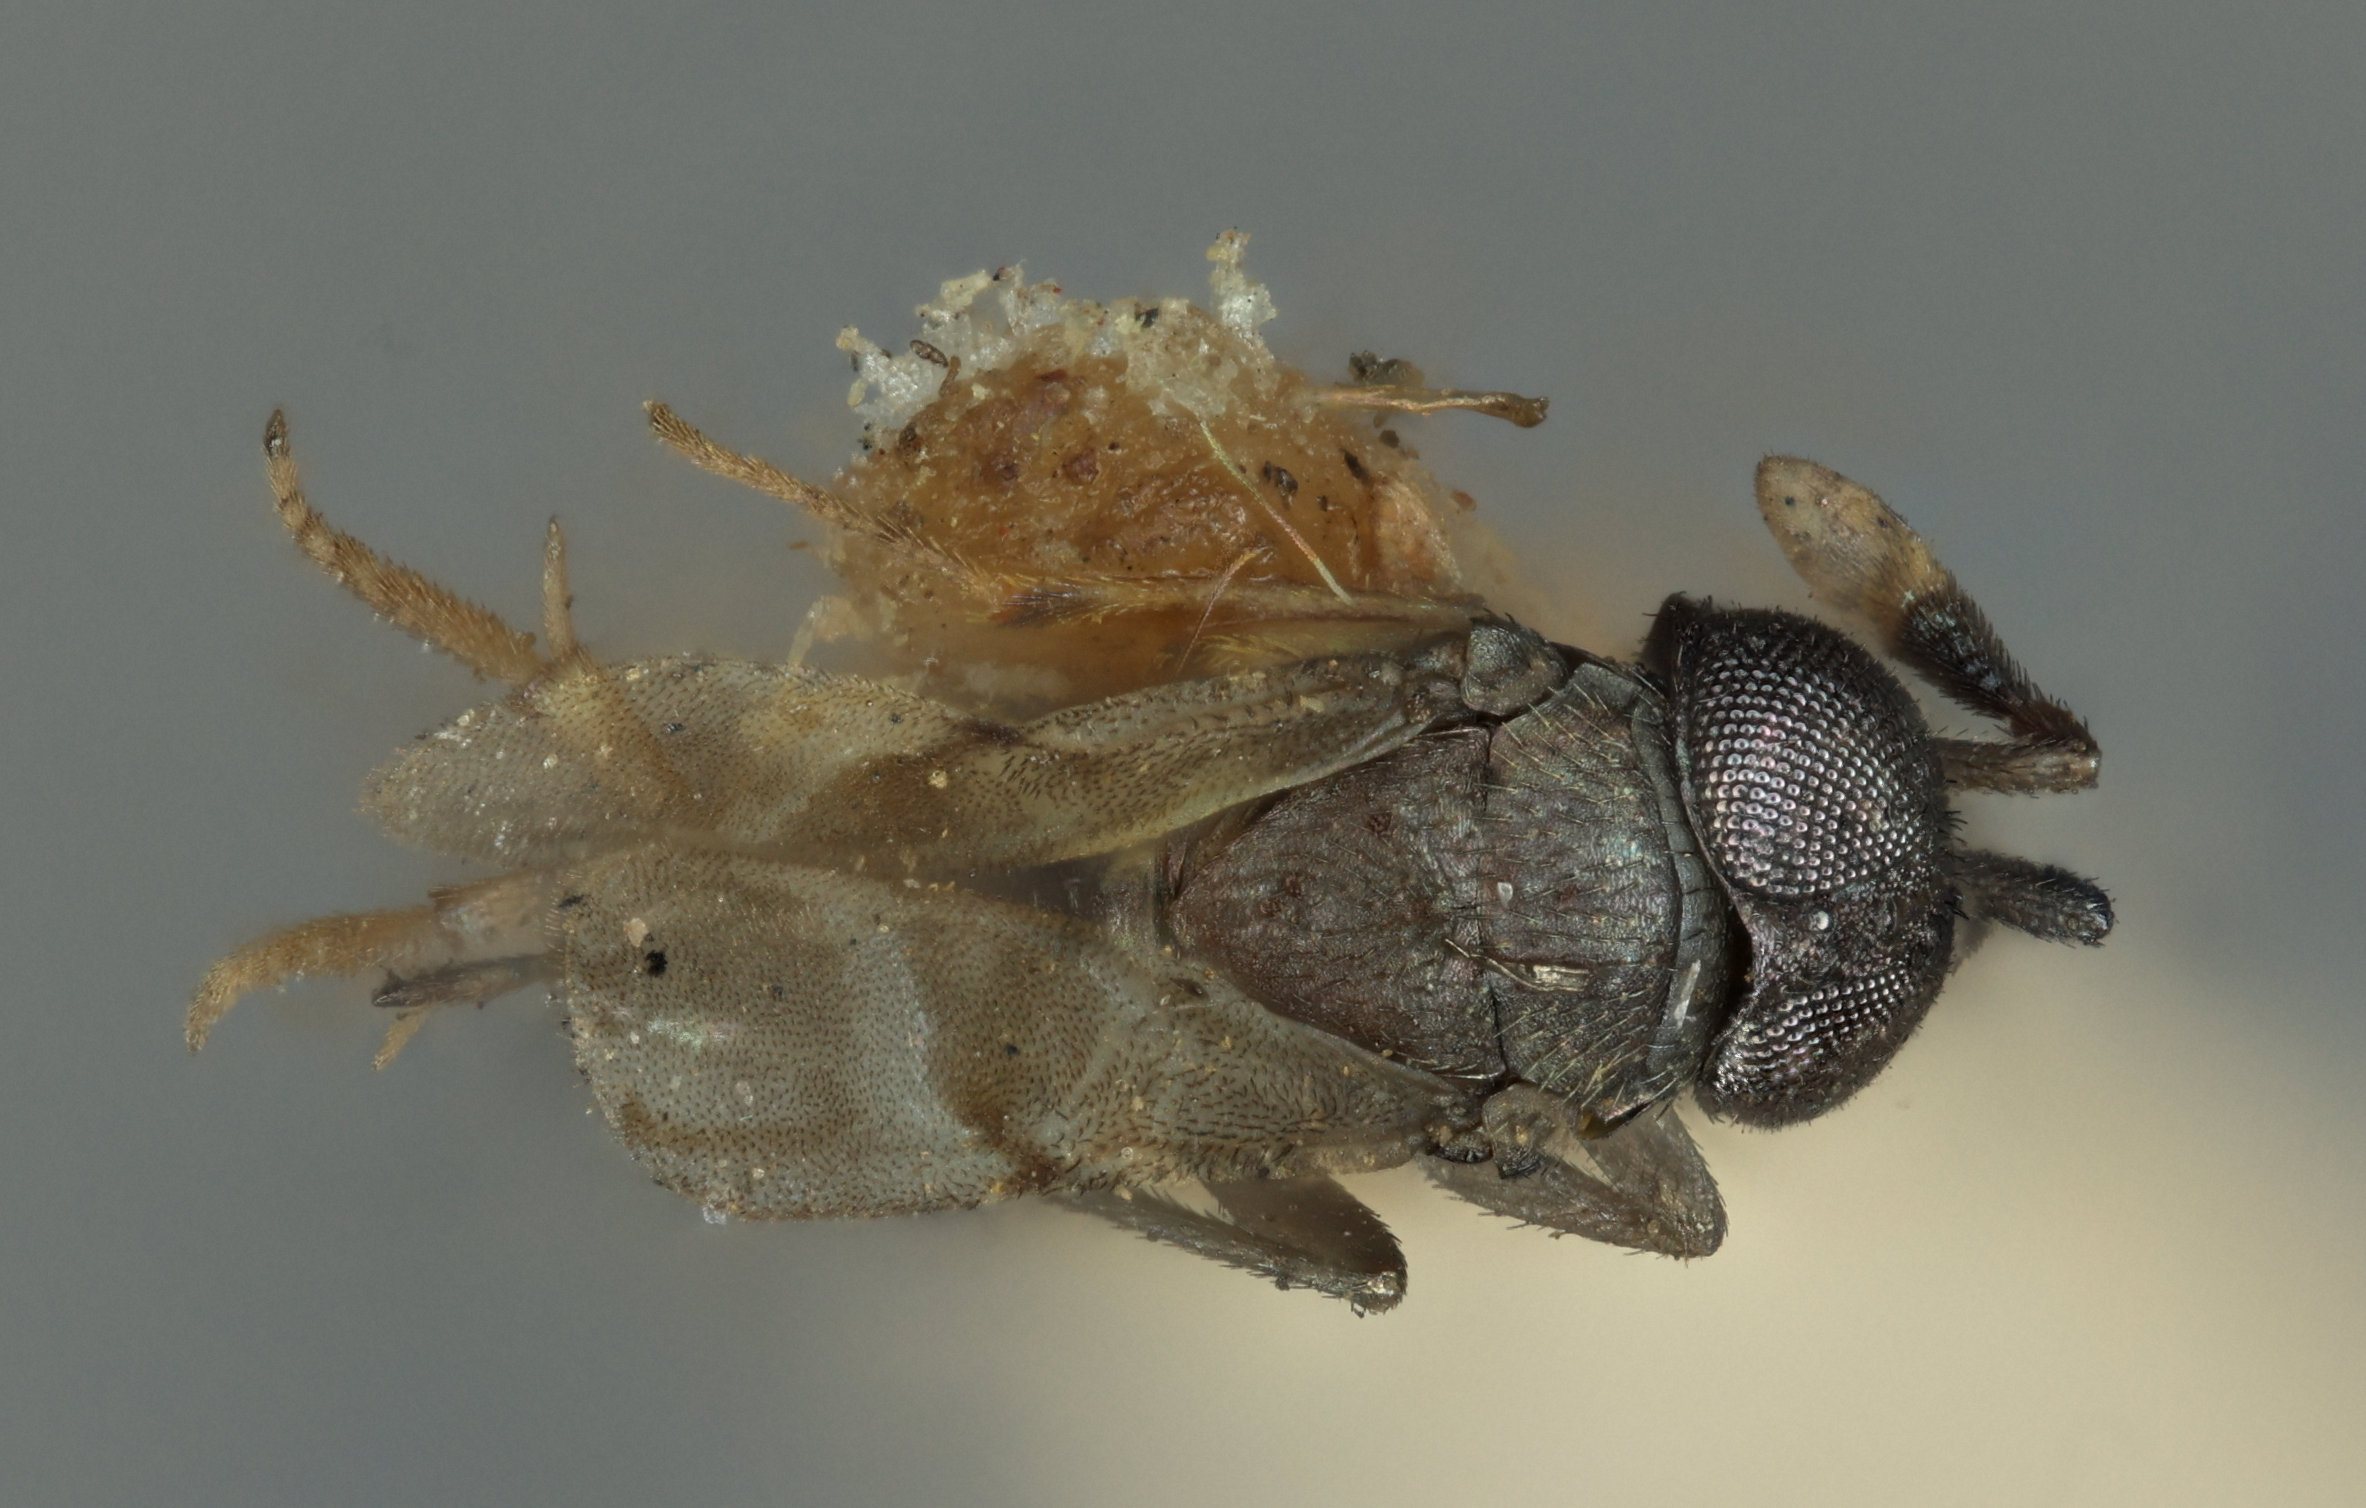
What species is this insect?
Pseudaphycus ferrisianae
